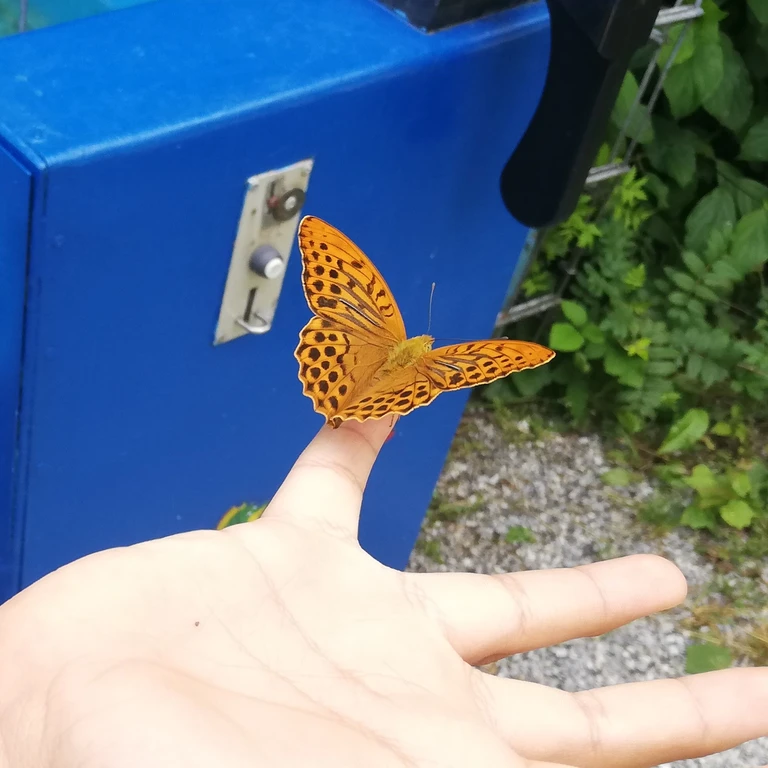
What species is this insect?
Argynnis paphia
